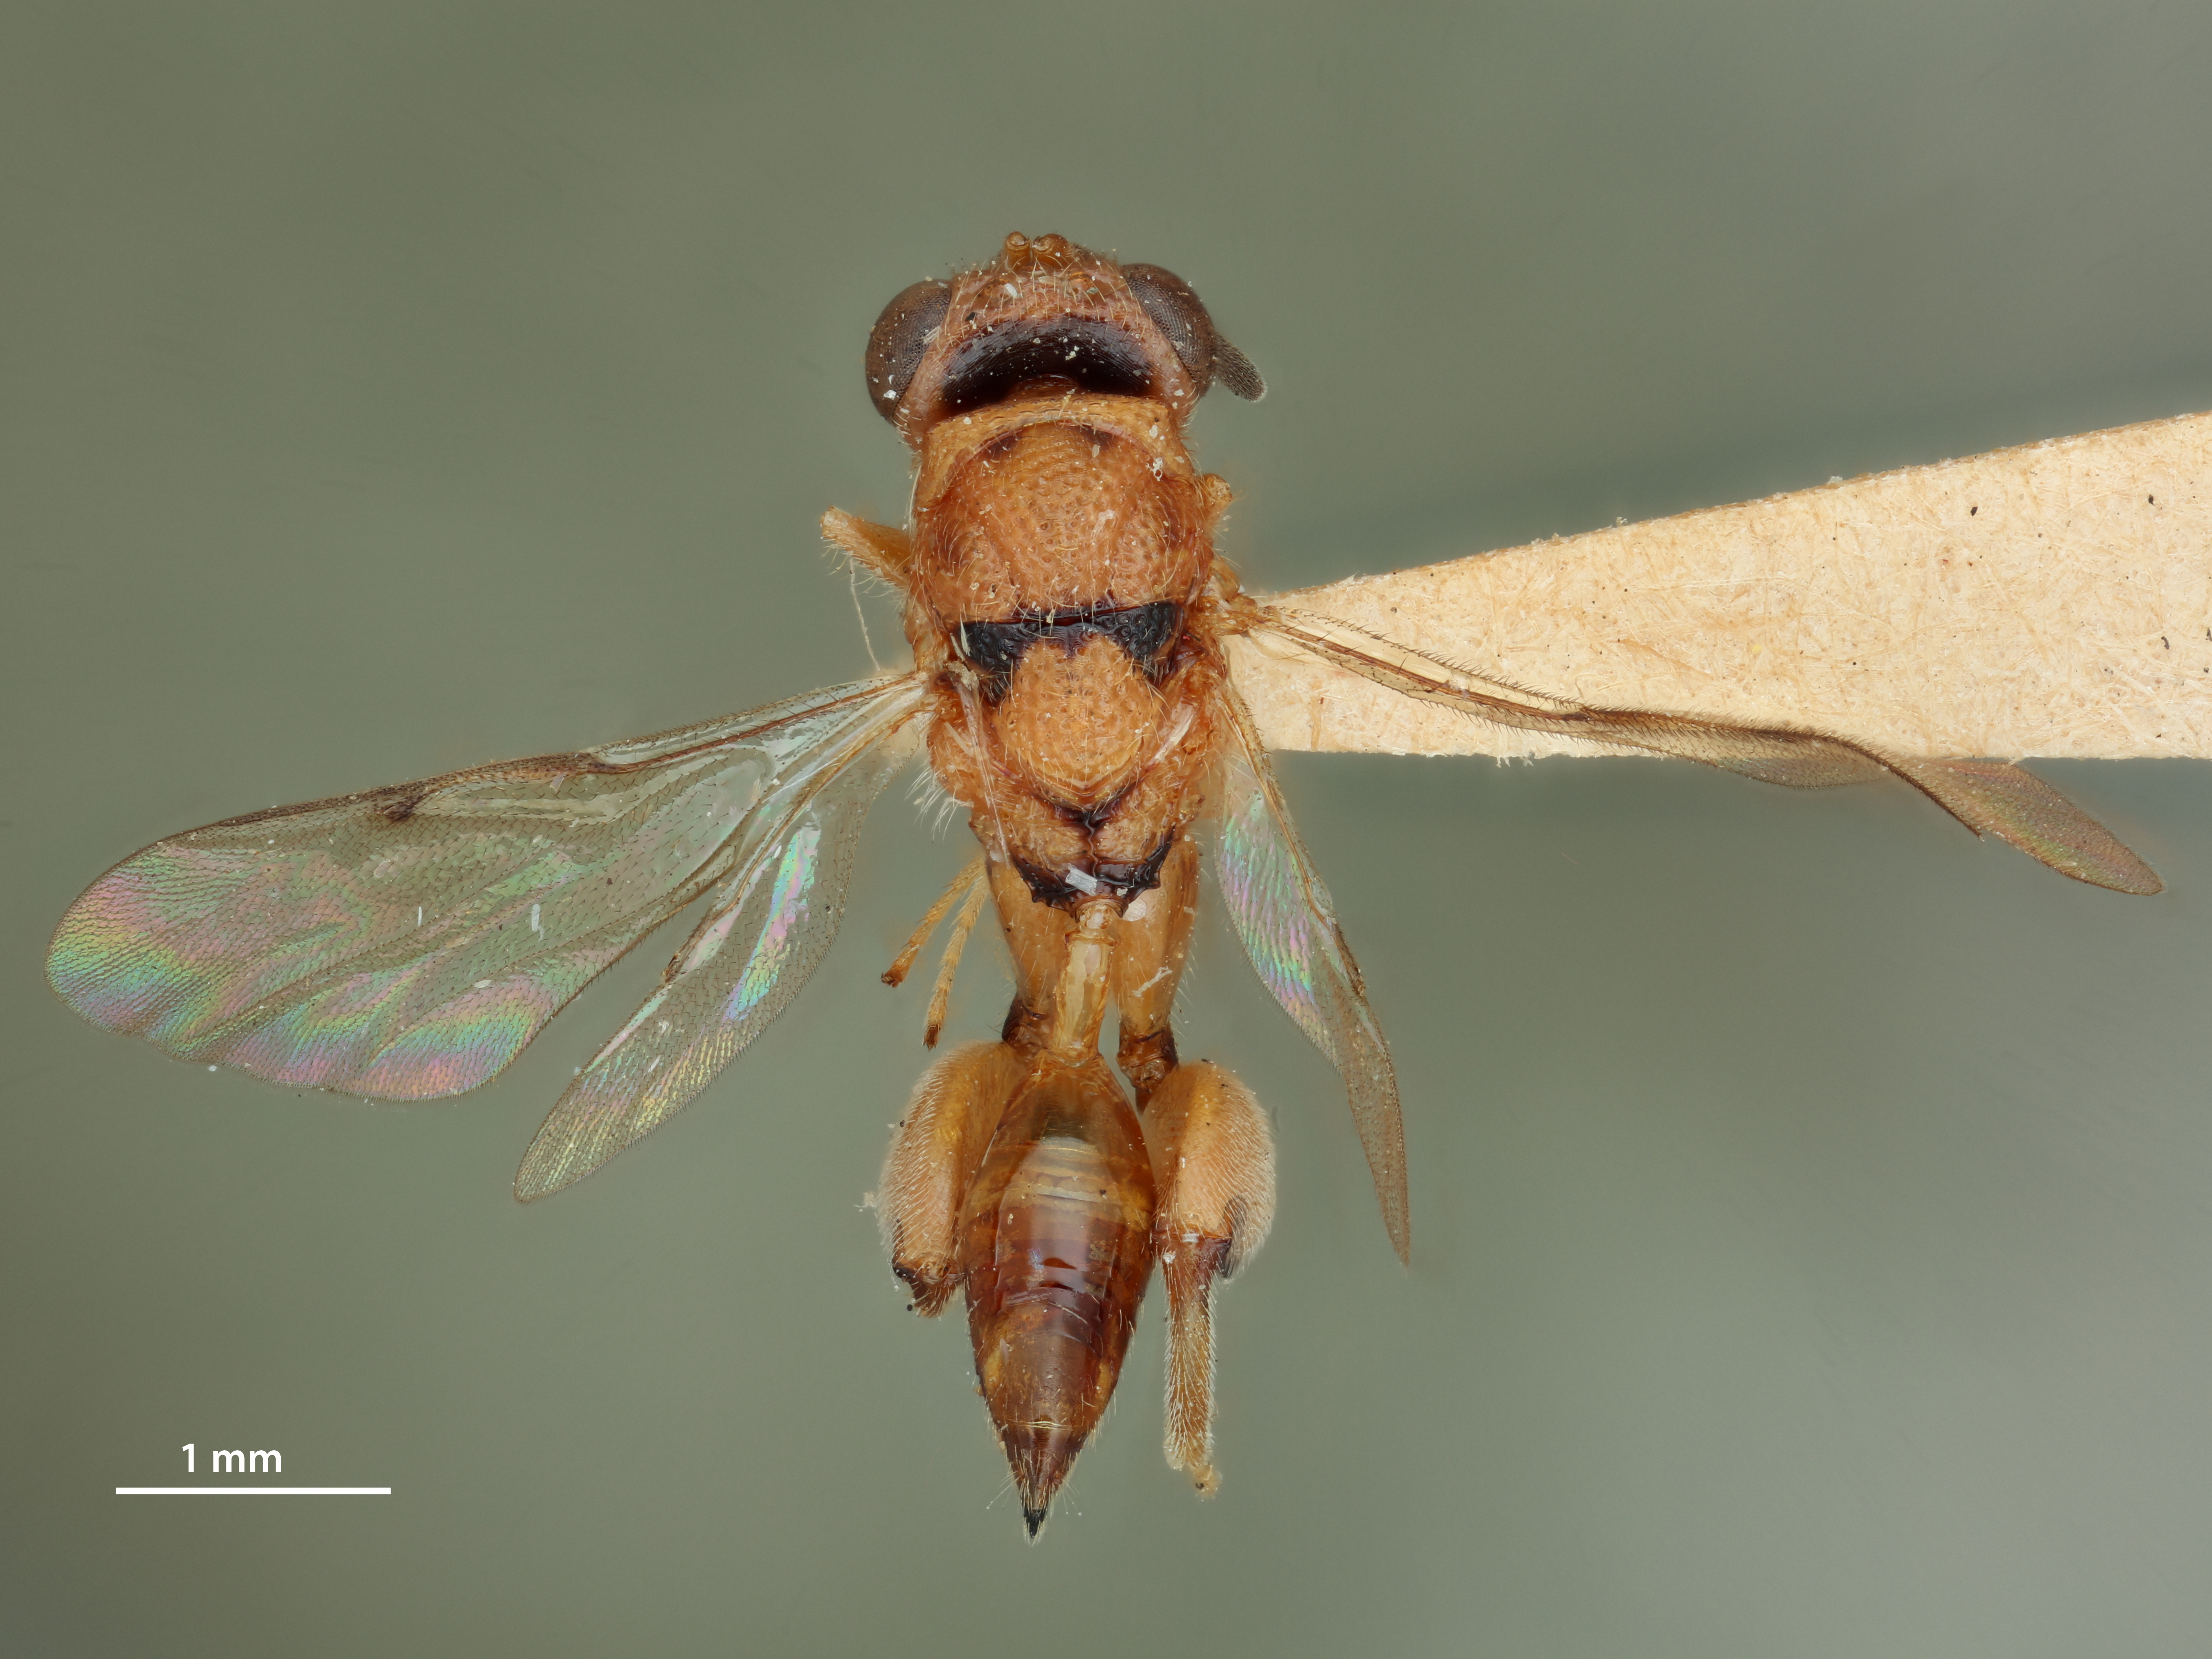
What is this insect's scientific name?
Spilochalcis meridionalis
